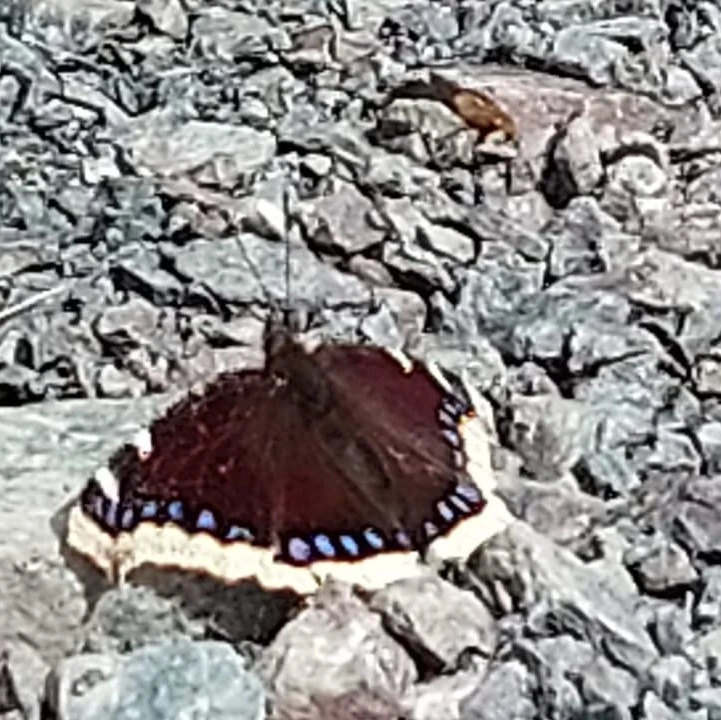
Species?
Nymphalis antiopa
